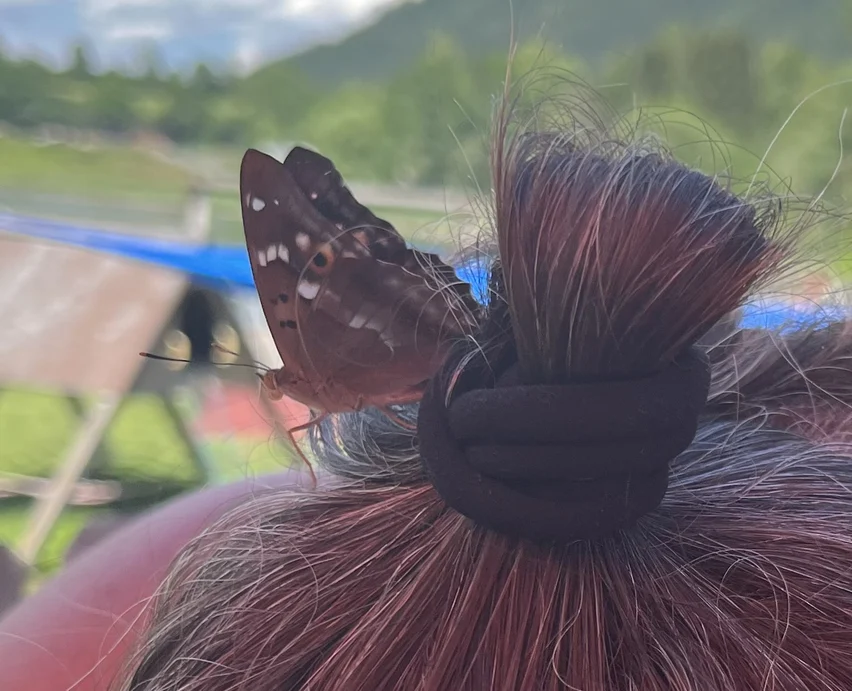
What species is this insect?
Apatura ilia
